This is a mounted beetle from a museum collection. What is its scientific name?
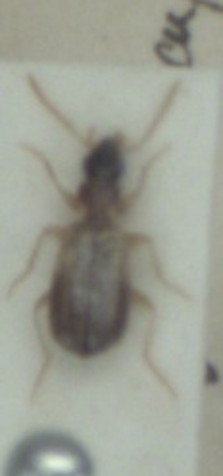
Philorhizus notatus
